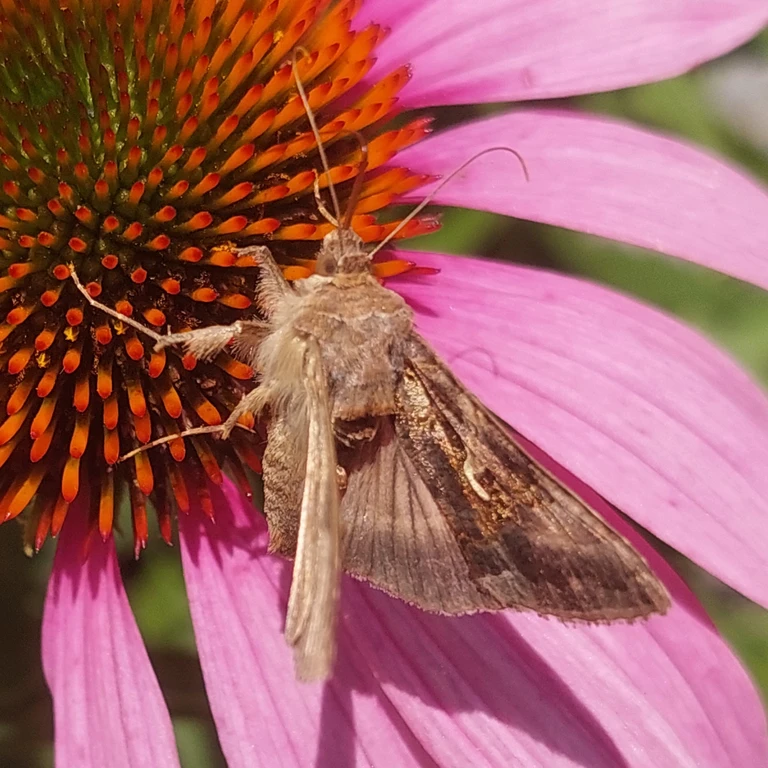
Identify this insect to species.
Autographa gamma
